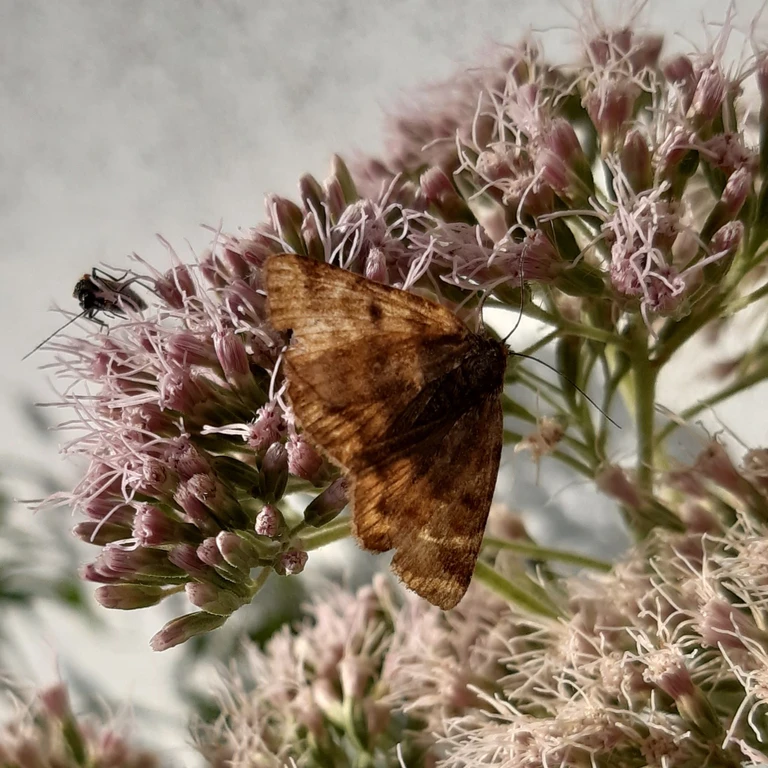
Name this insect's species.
Euclidia glyphica
